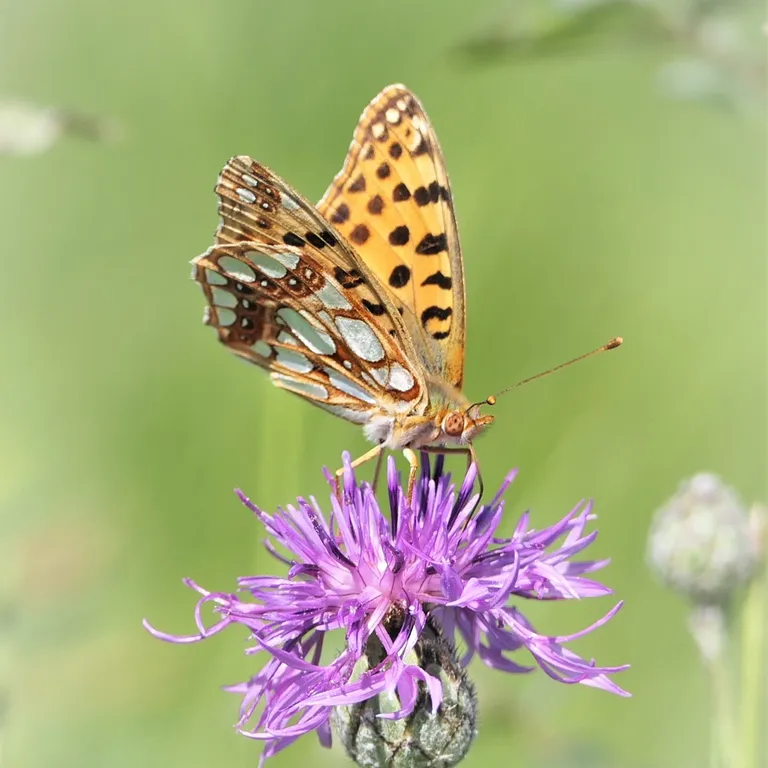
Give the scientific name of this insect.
Issoria lathonia
